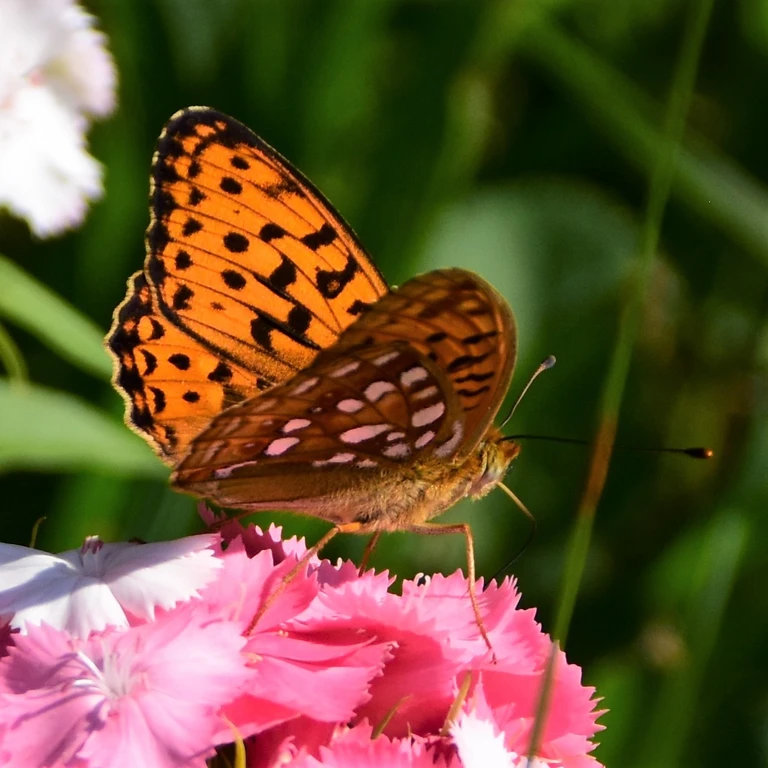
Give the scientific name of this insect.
Fabriciana adippe
